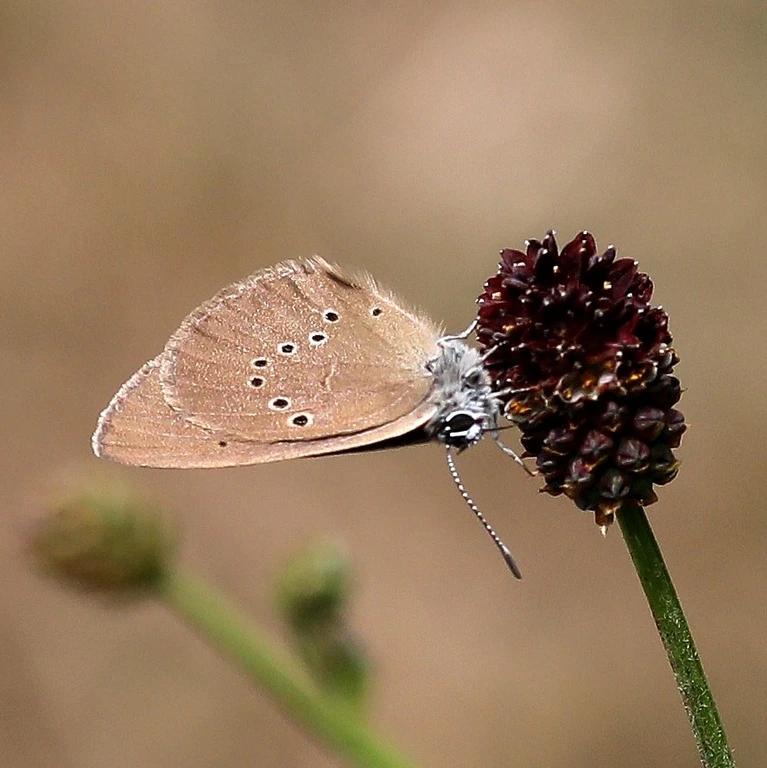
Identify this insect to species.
Phengaris nausithous (also Maculinea nausithous)
